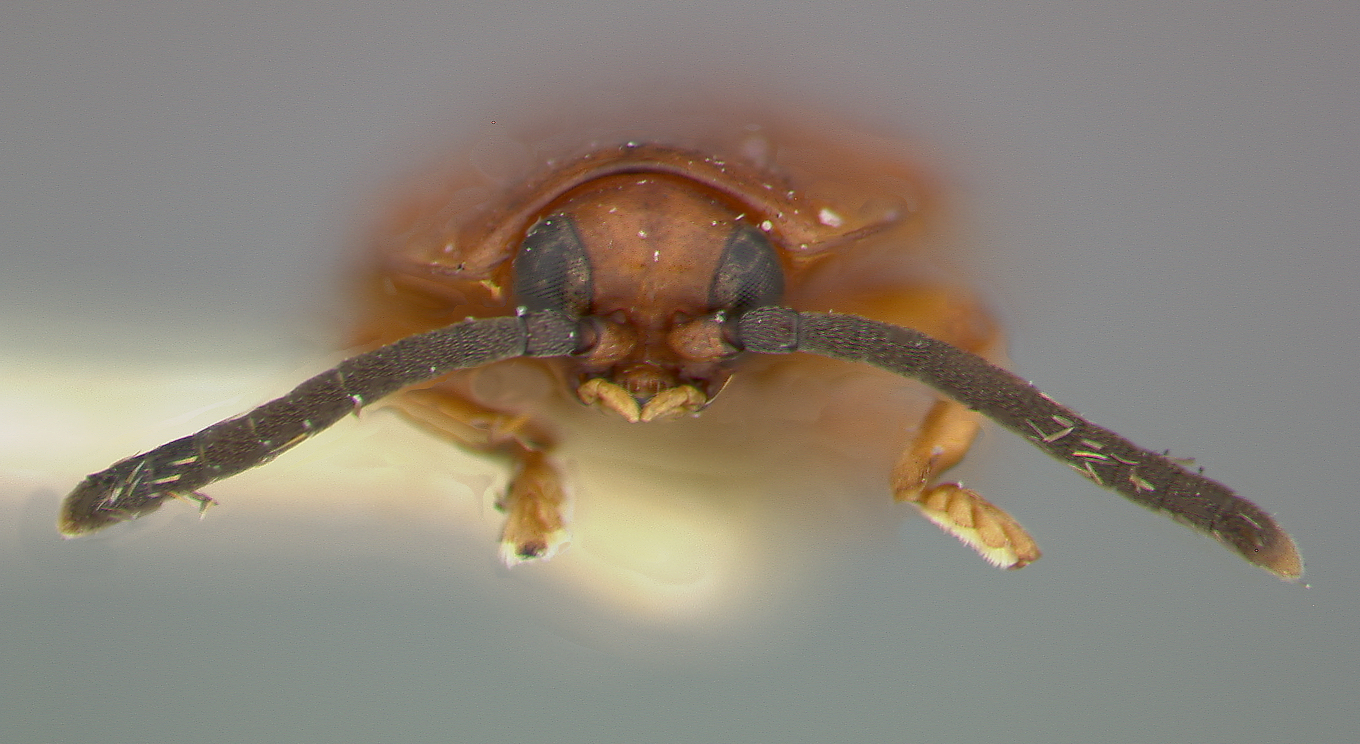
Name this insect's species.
Cephaloleia weisei
